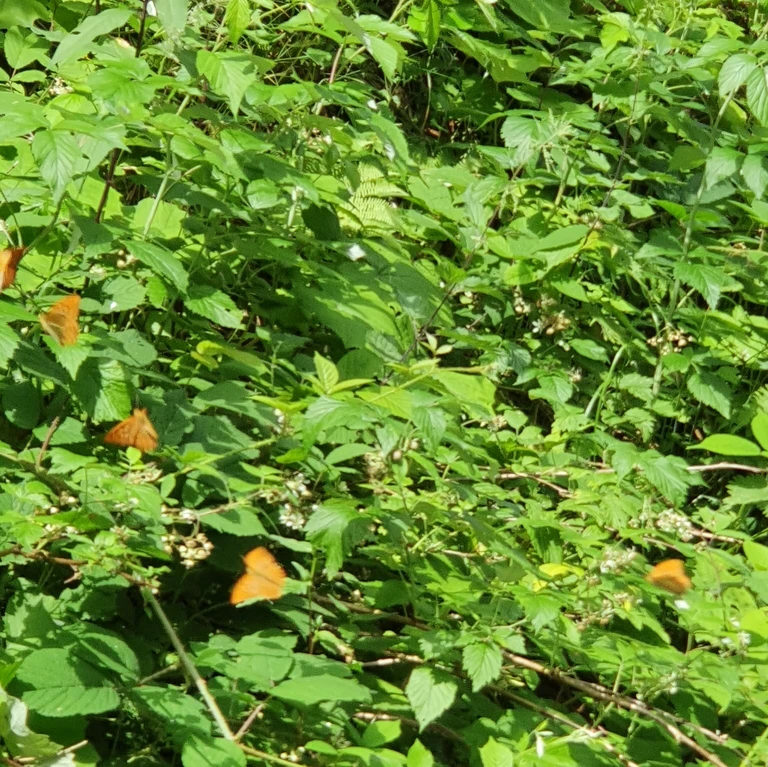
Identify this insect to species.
Argynnis paphia
